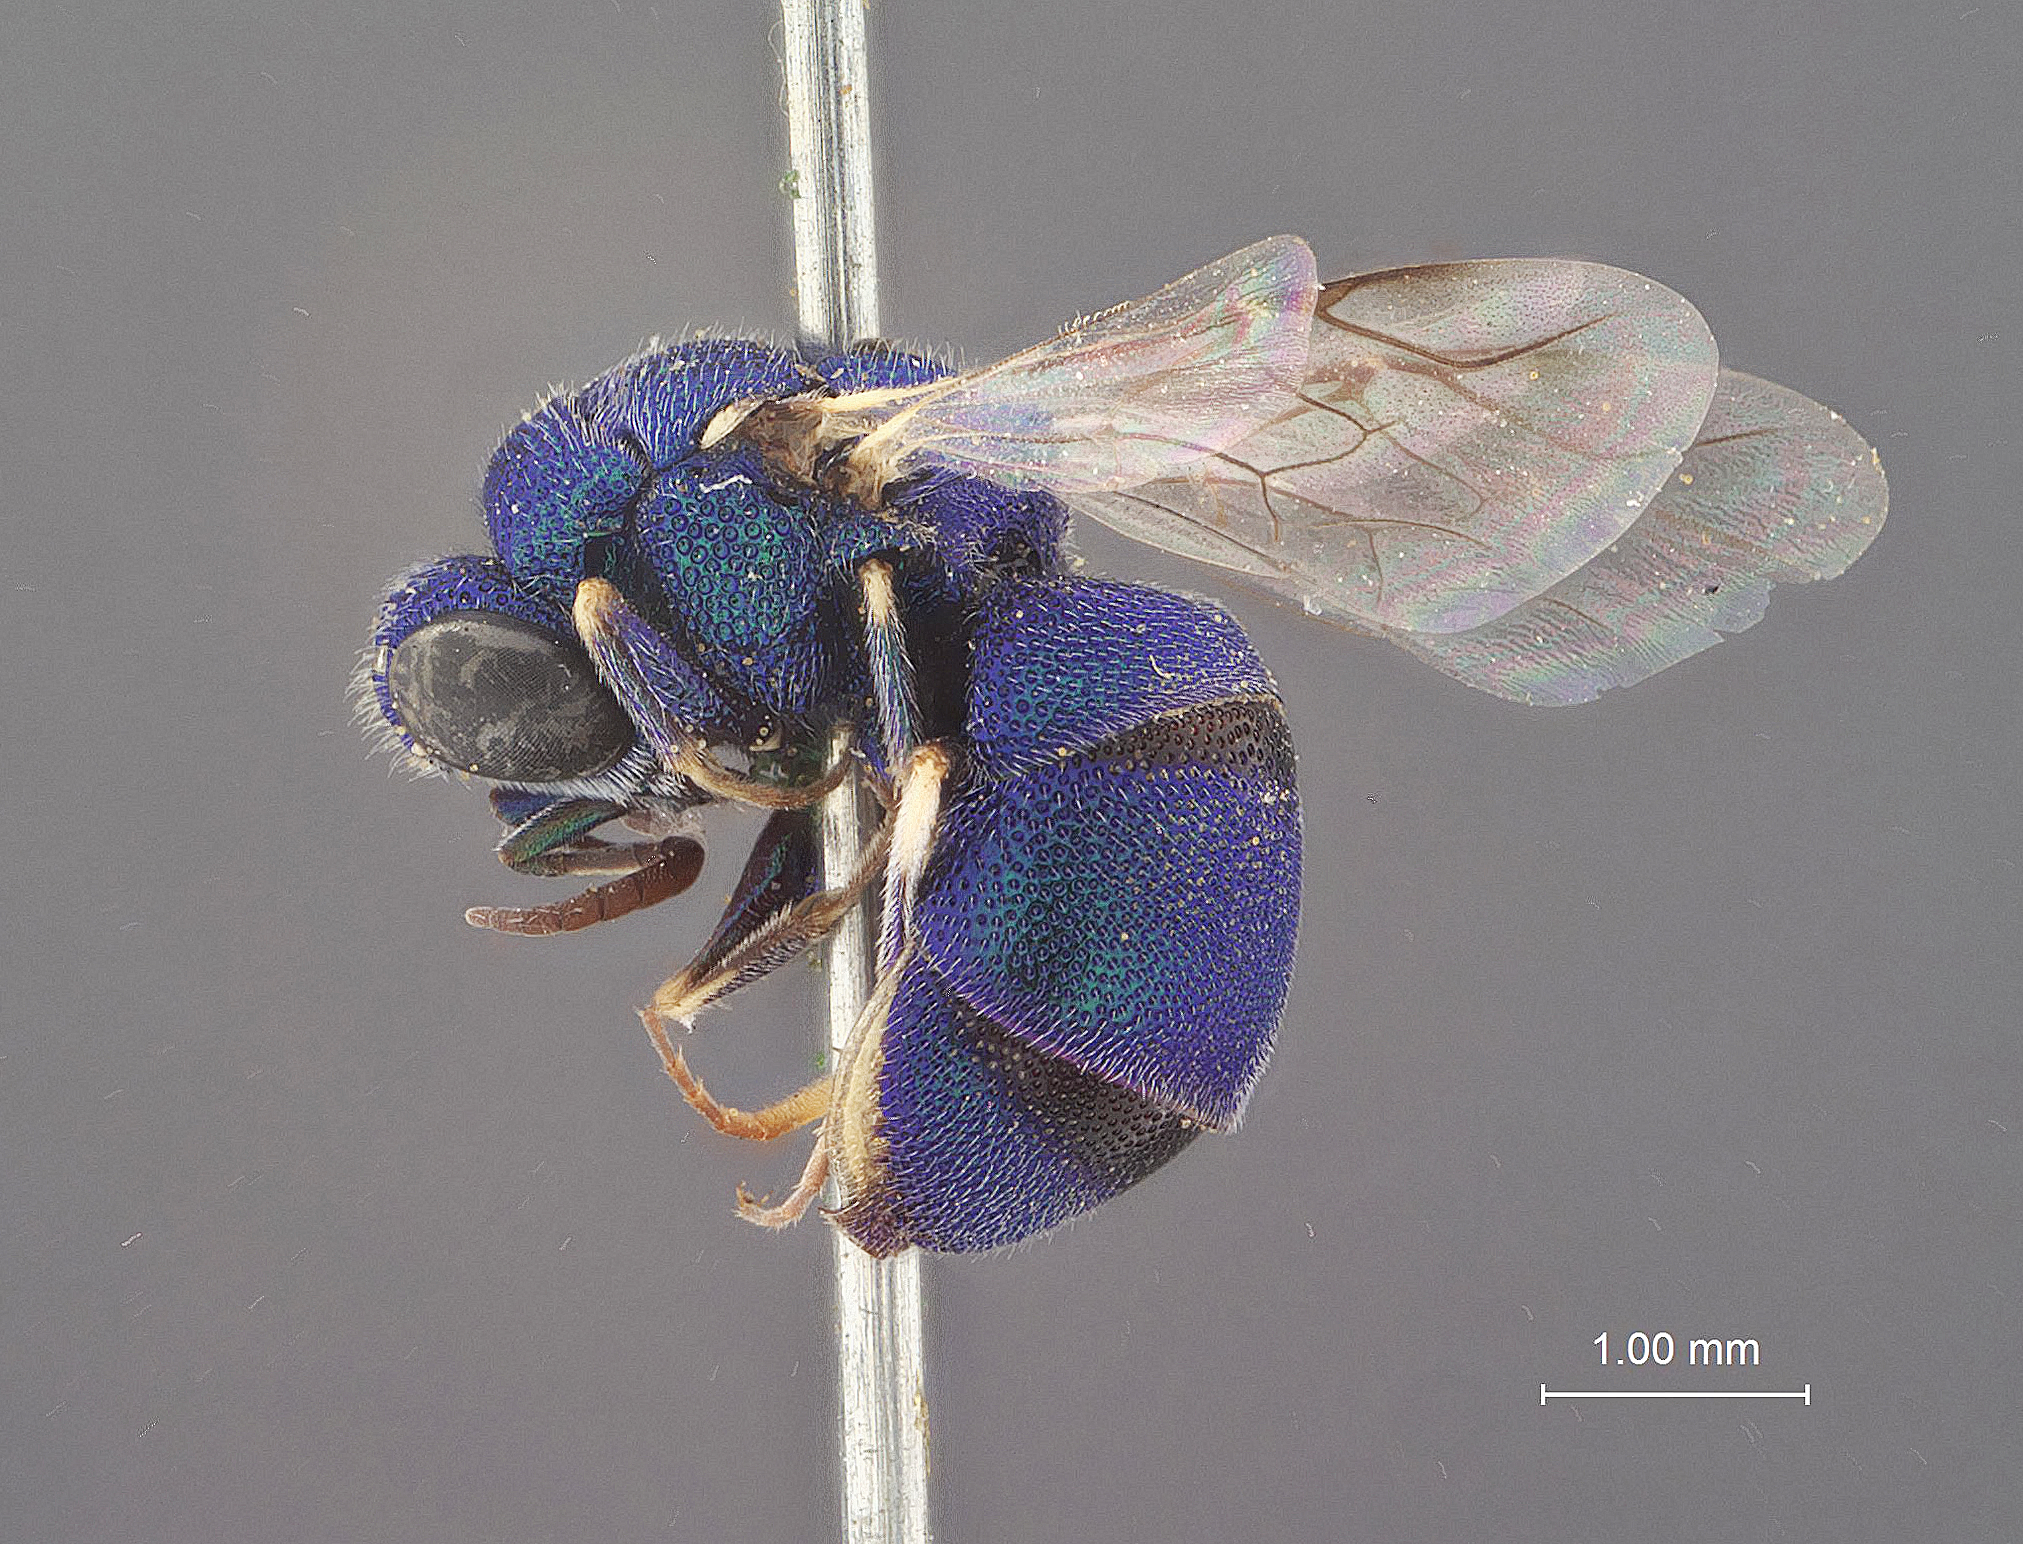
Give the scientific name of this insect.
Chrysis bigeloviae
